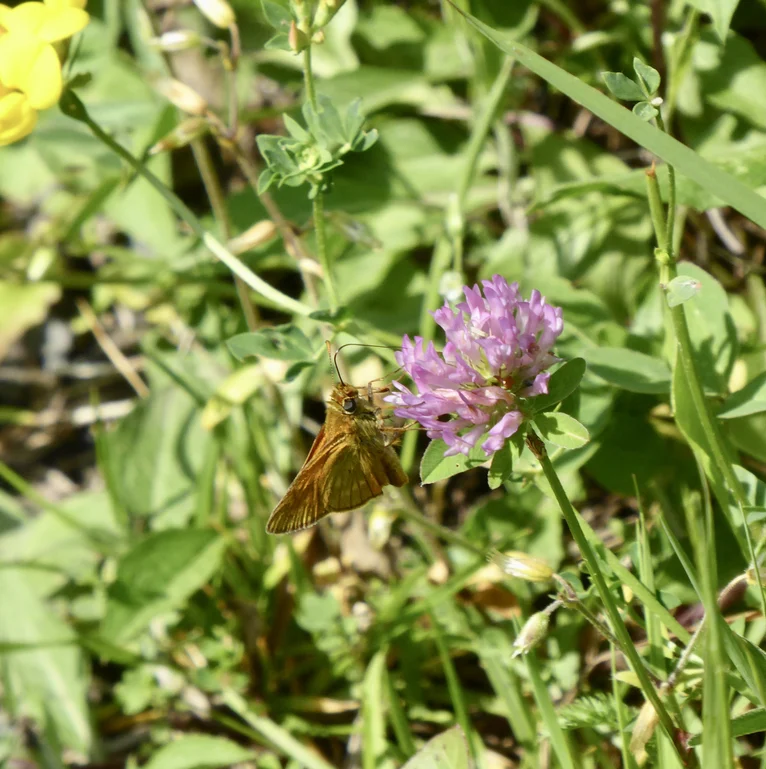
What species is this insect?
Ochlodes sylvanus (also Ochlodes venata)
